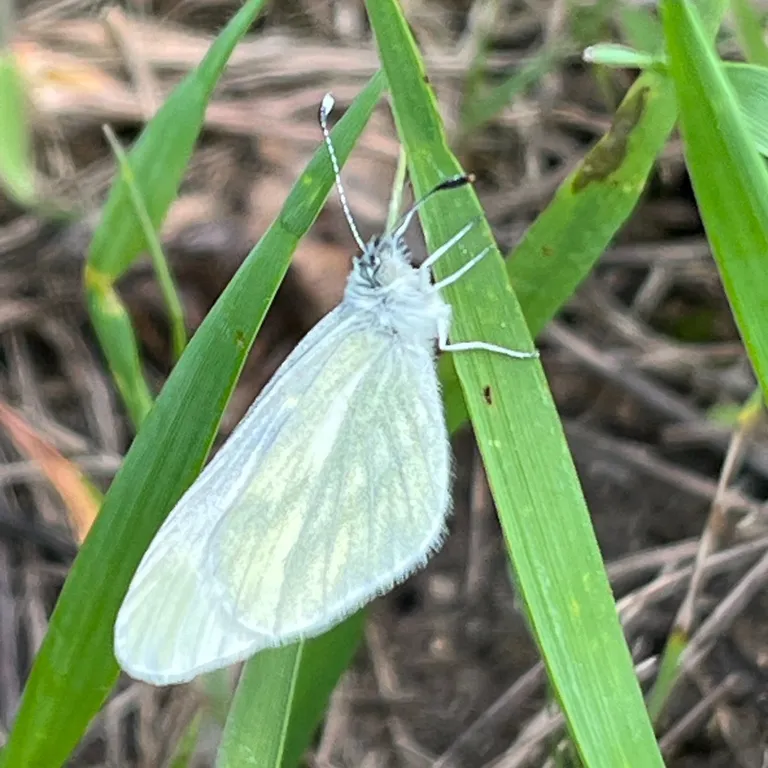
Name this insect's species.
Leptidea sinapis/juvernica
